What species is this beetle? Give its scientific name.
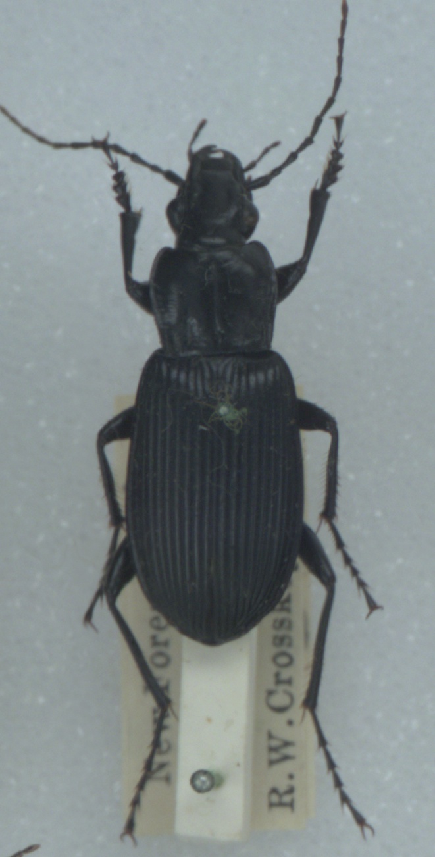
Pterostichus niger
